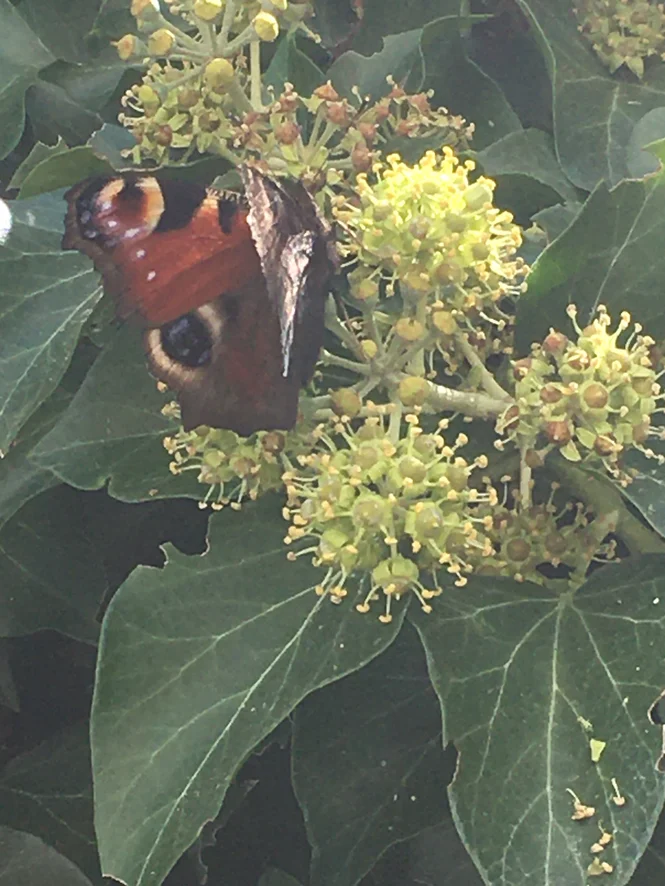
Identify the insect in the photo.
Aglais io
